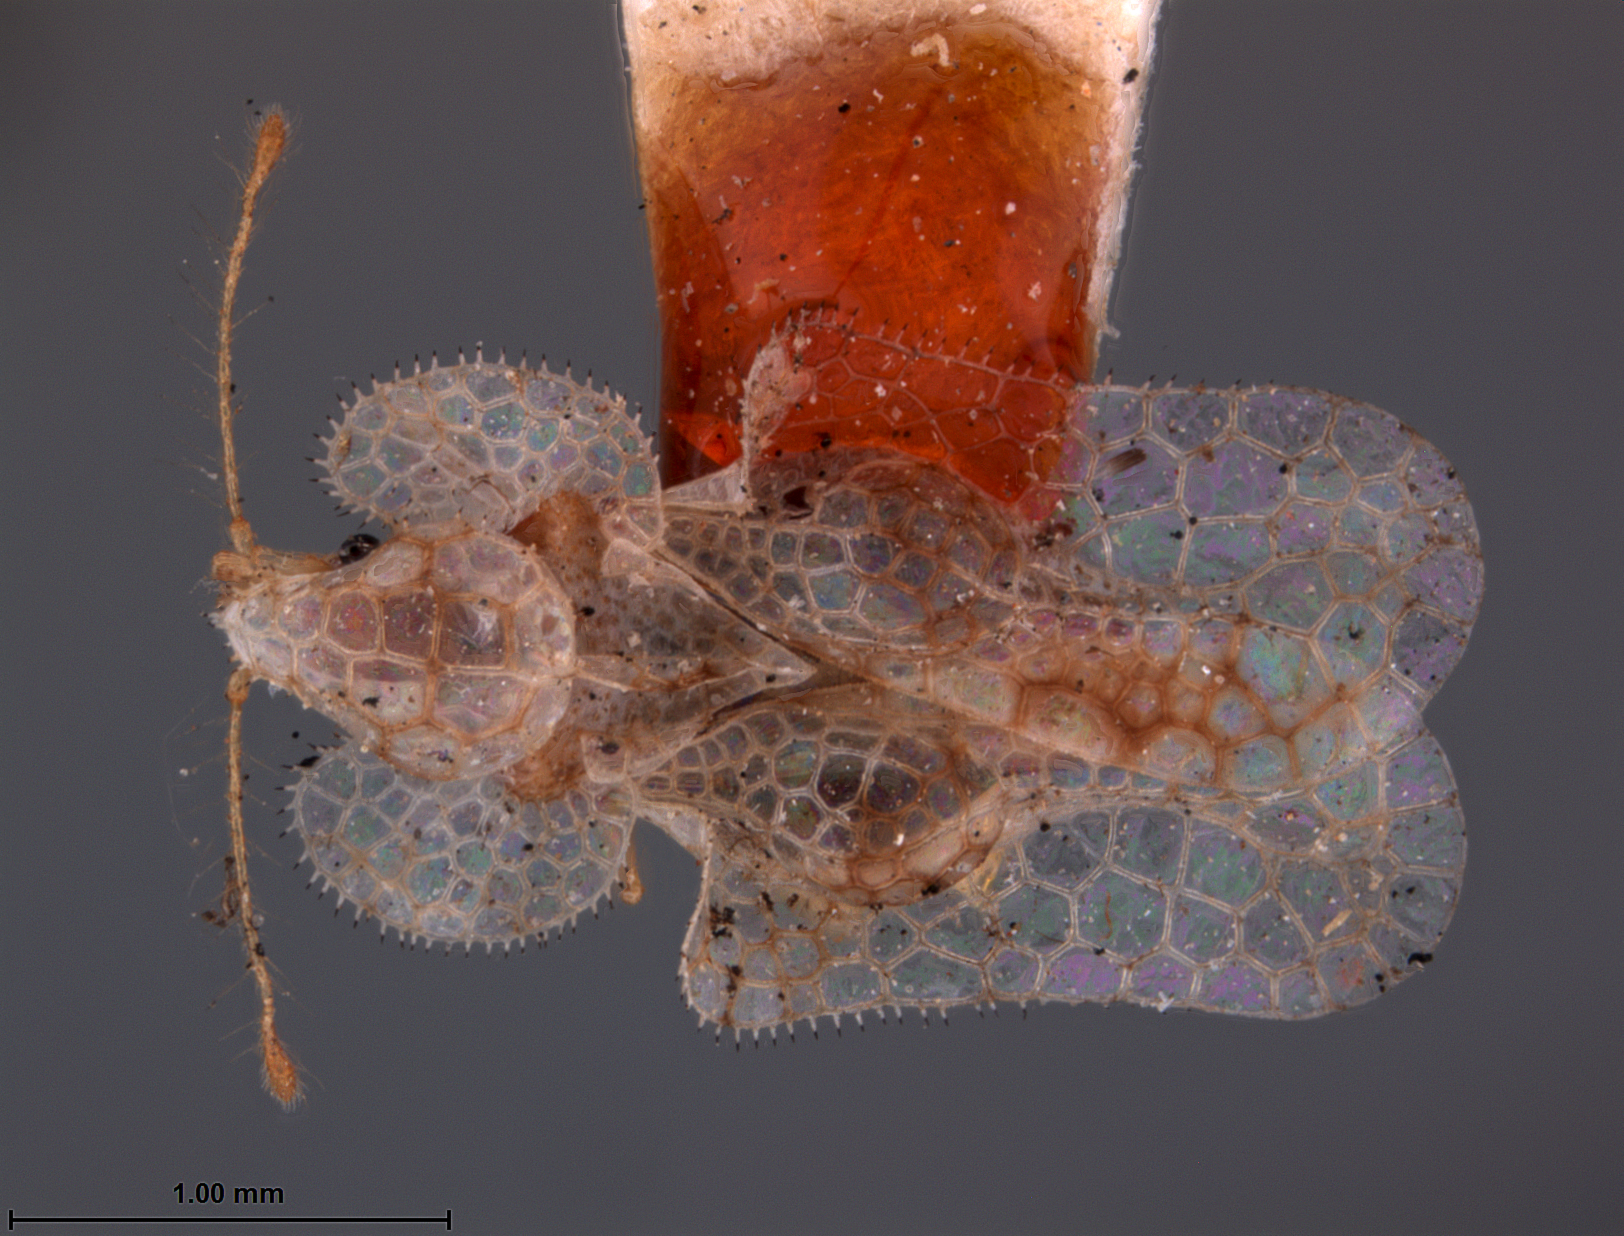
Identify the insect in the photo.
Corythucha heteromelecola
